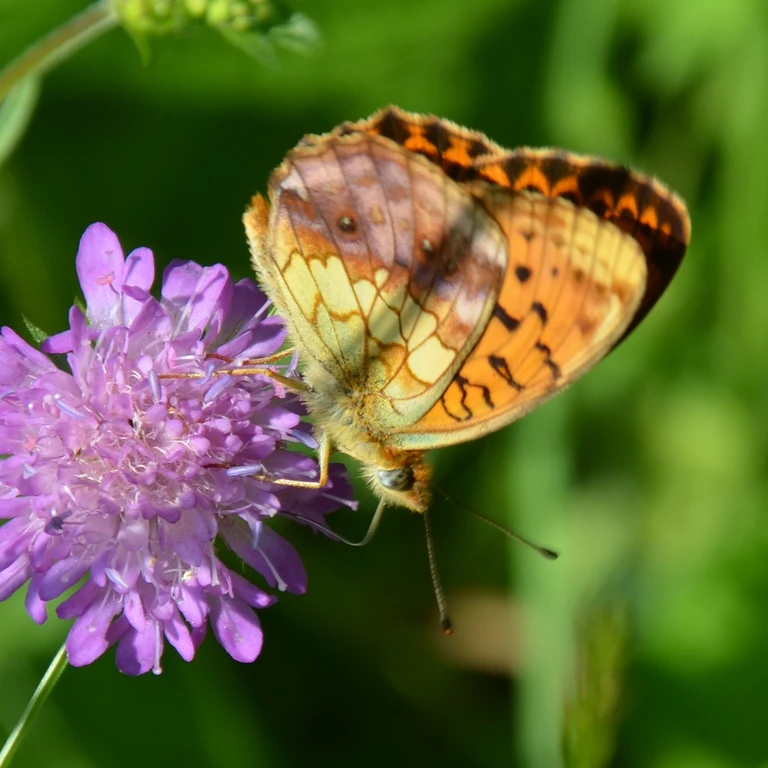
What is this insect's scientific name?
Brenthis daphne
